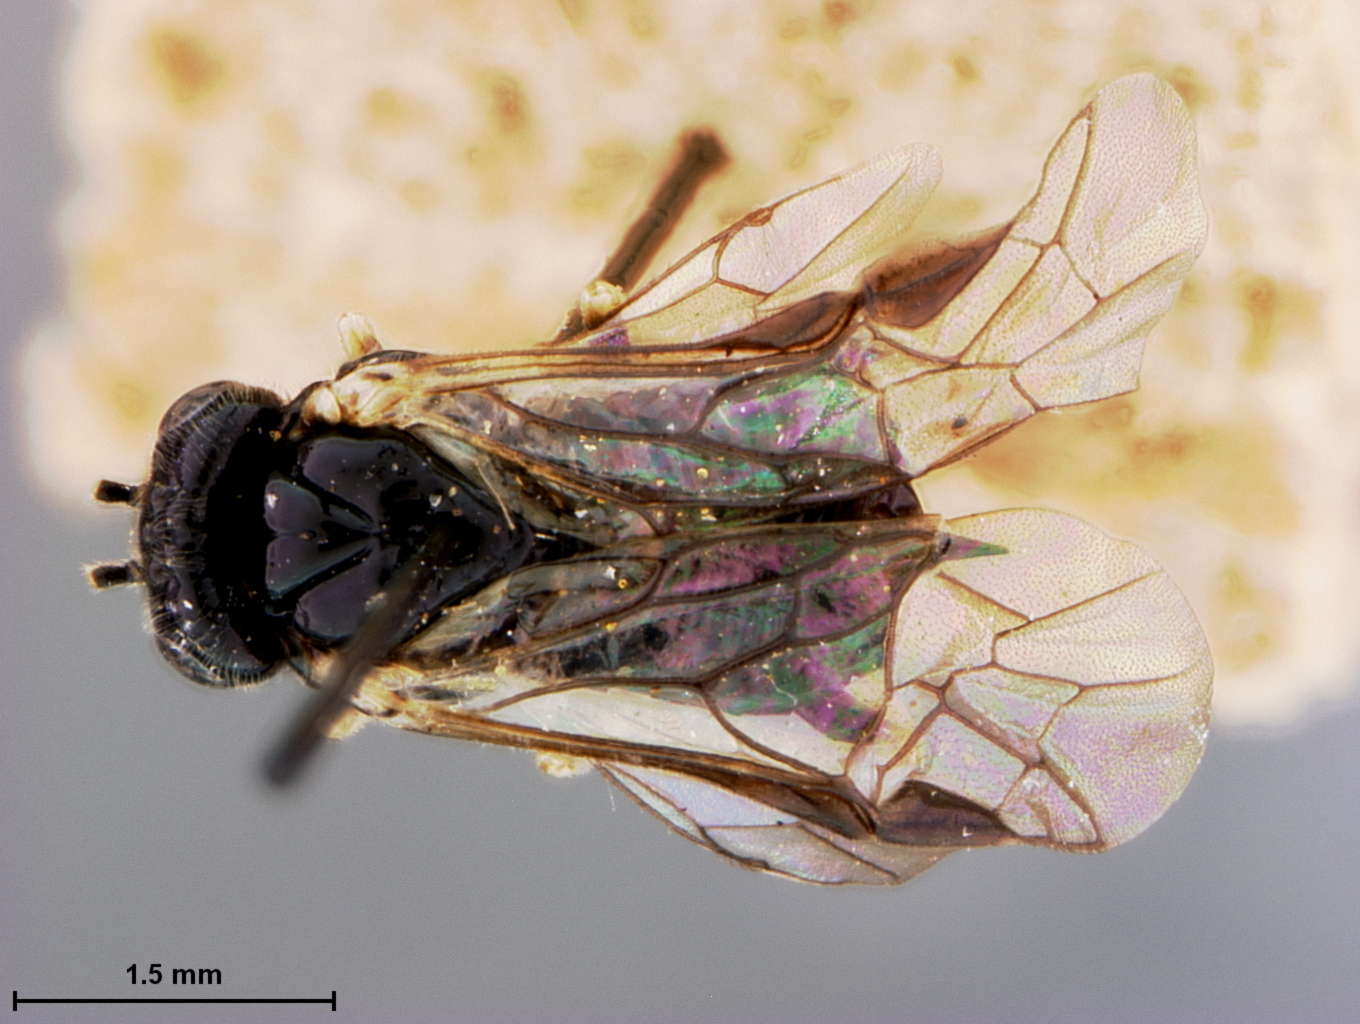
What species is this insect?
Profenusa platanae
